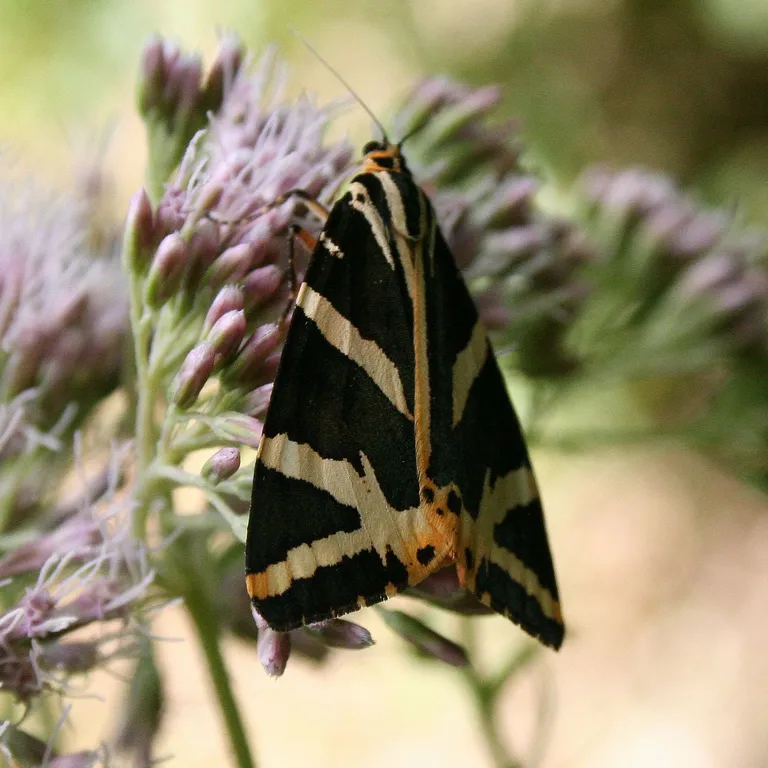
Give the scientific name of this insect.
Euplagia quadripunctaria
